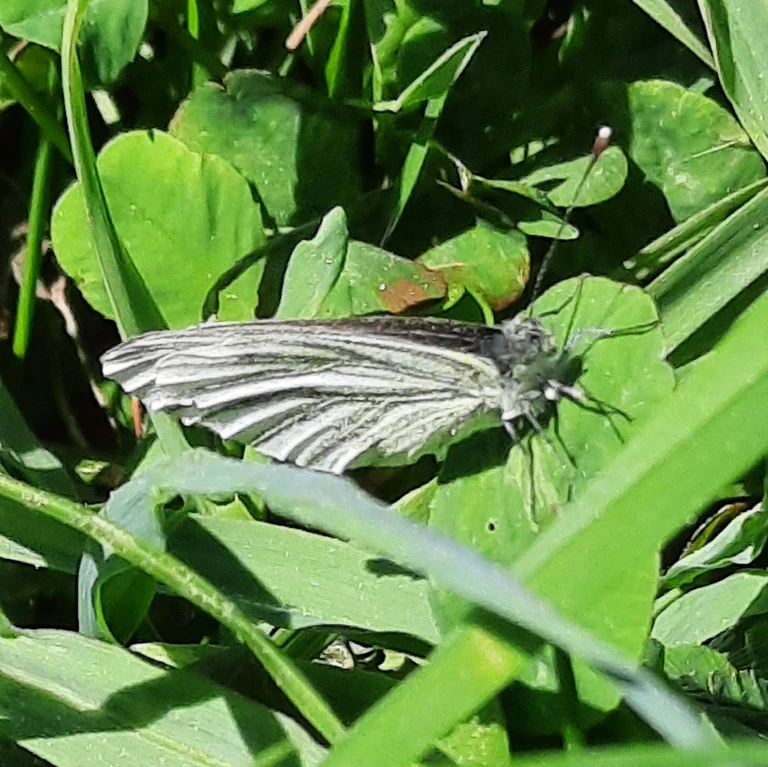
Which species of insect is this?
Pieris napi
